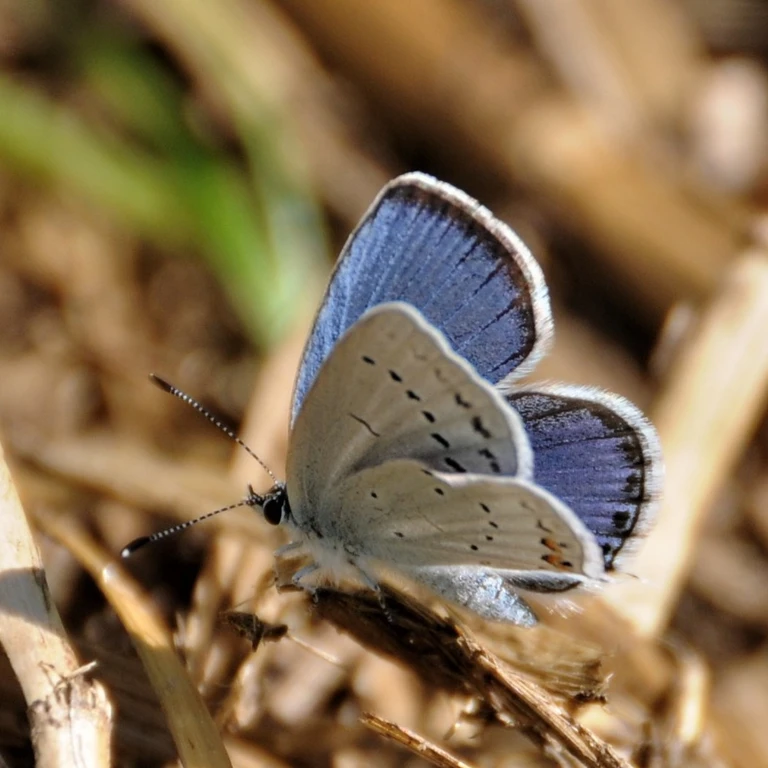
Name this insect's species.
Cupido argiades (also Elkalyce argiades)
